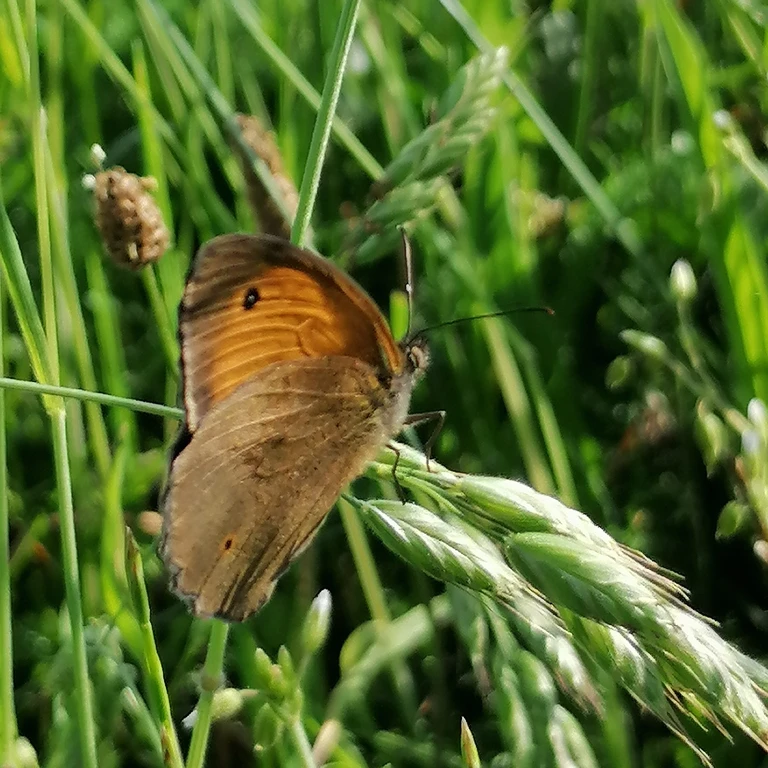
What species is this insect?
Maniola jurtina
